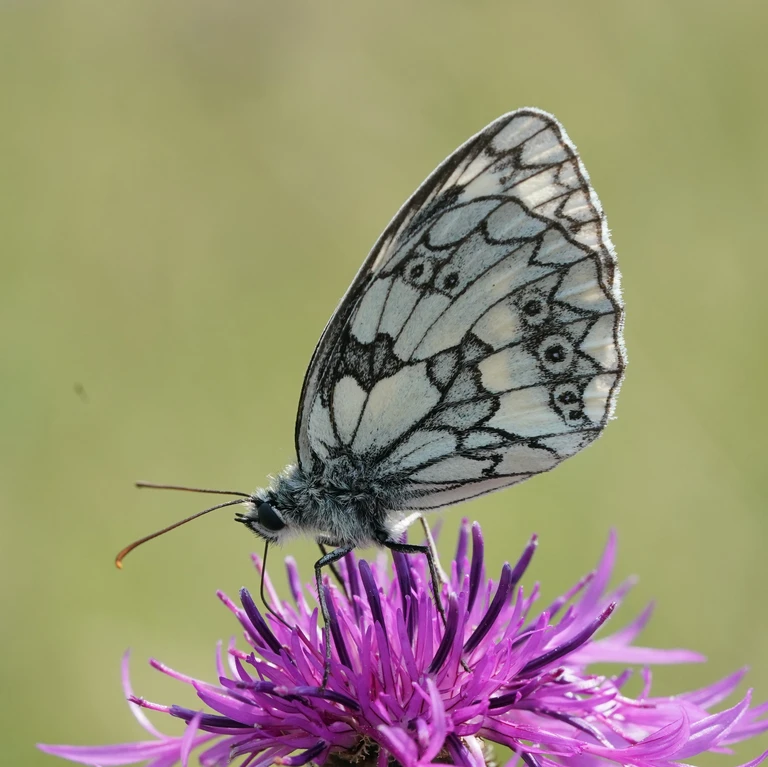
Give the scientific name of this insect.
Melanargia galathea
